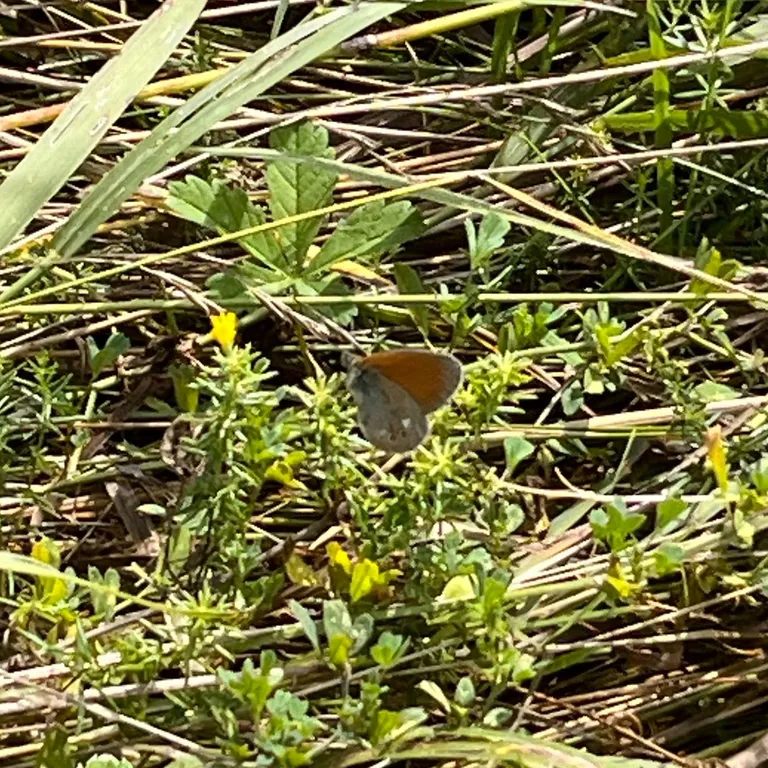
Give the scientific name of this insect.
Coenonympha glycerion (also Coenonympha iphis)
